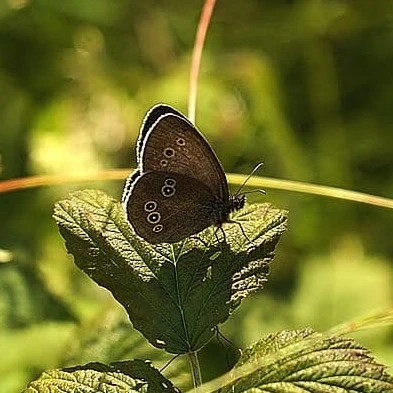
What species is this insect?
Aphantopus hyperantus
